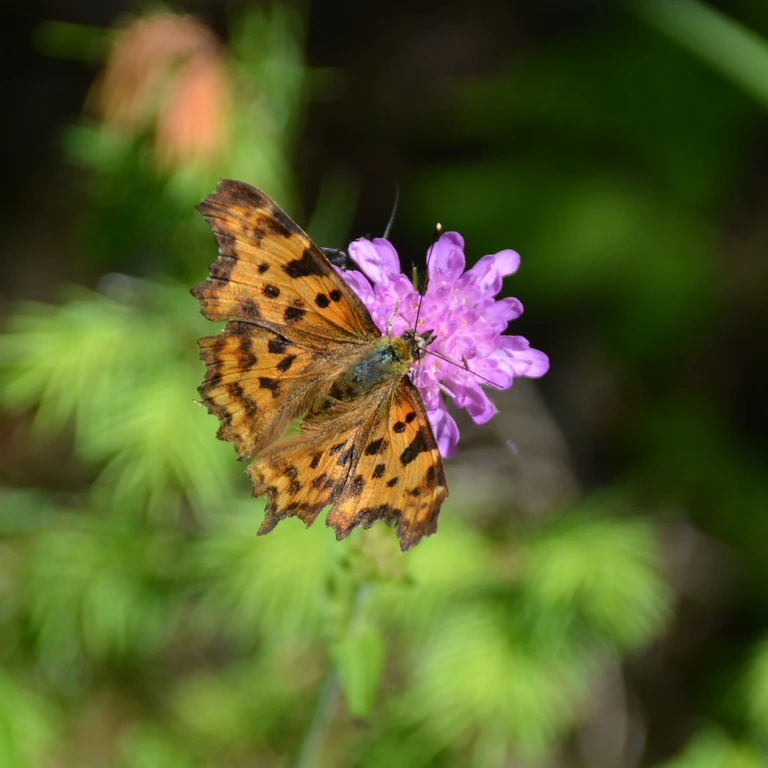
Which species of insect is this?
Polygonia c-album
